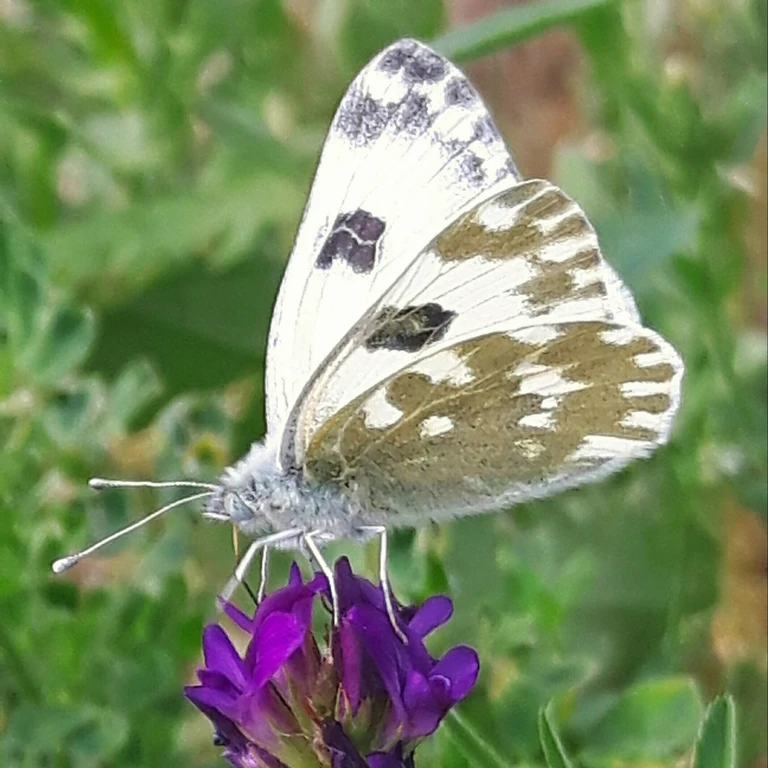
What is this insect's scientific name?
Pontia edusa
